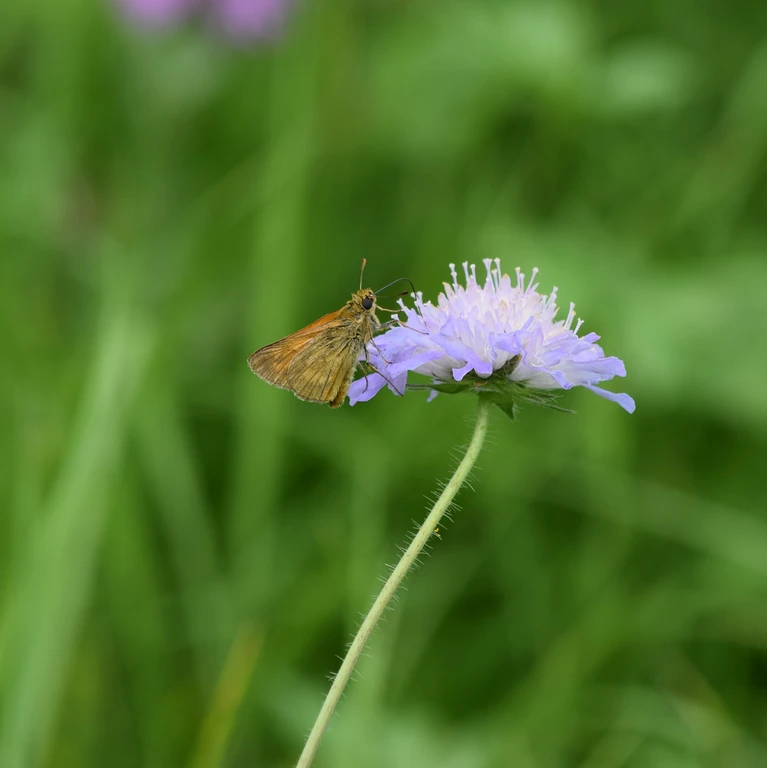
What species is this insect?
Ochlodes sylvanus (also Ochlodes venata)
